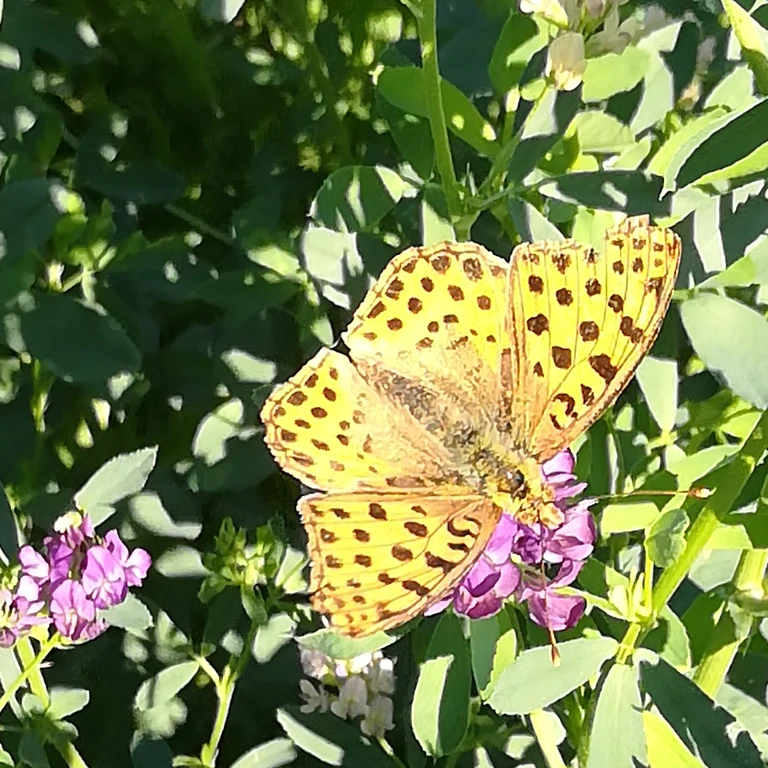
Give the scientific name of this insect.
Argynnis paphia
